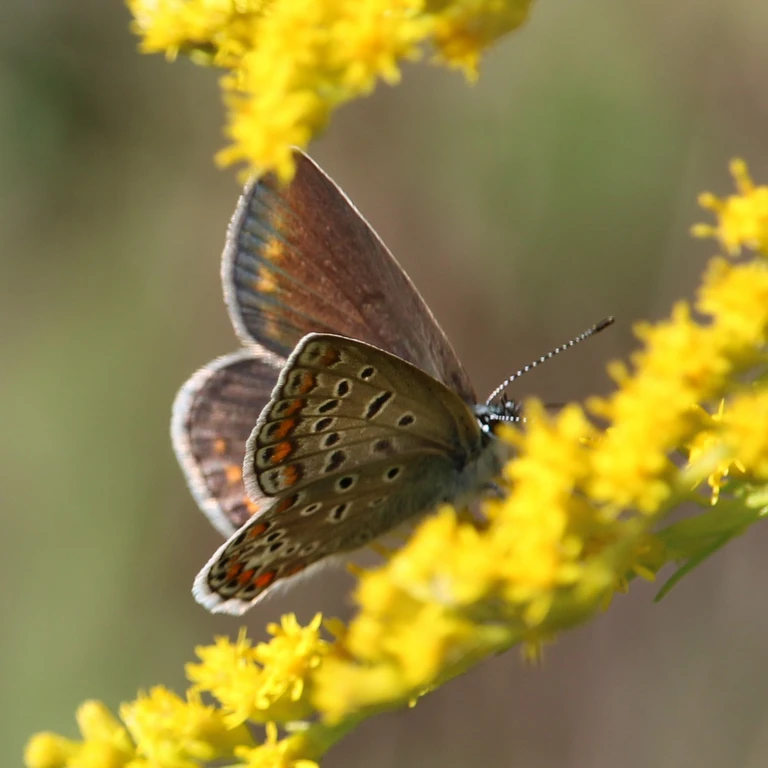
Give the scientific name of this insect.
Polyommatus icarus
